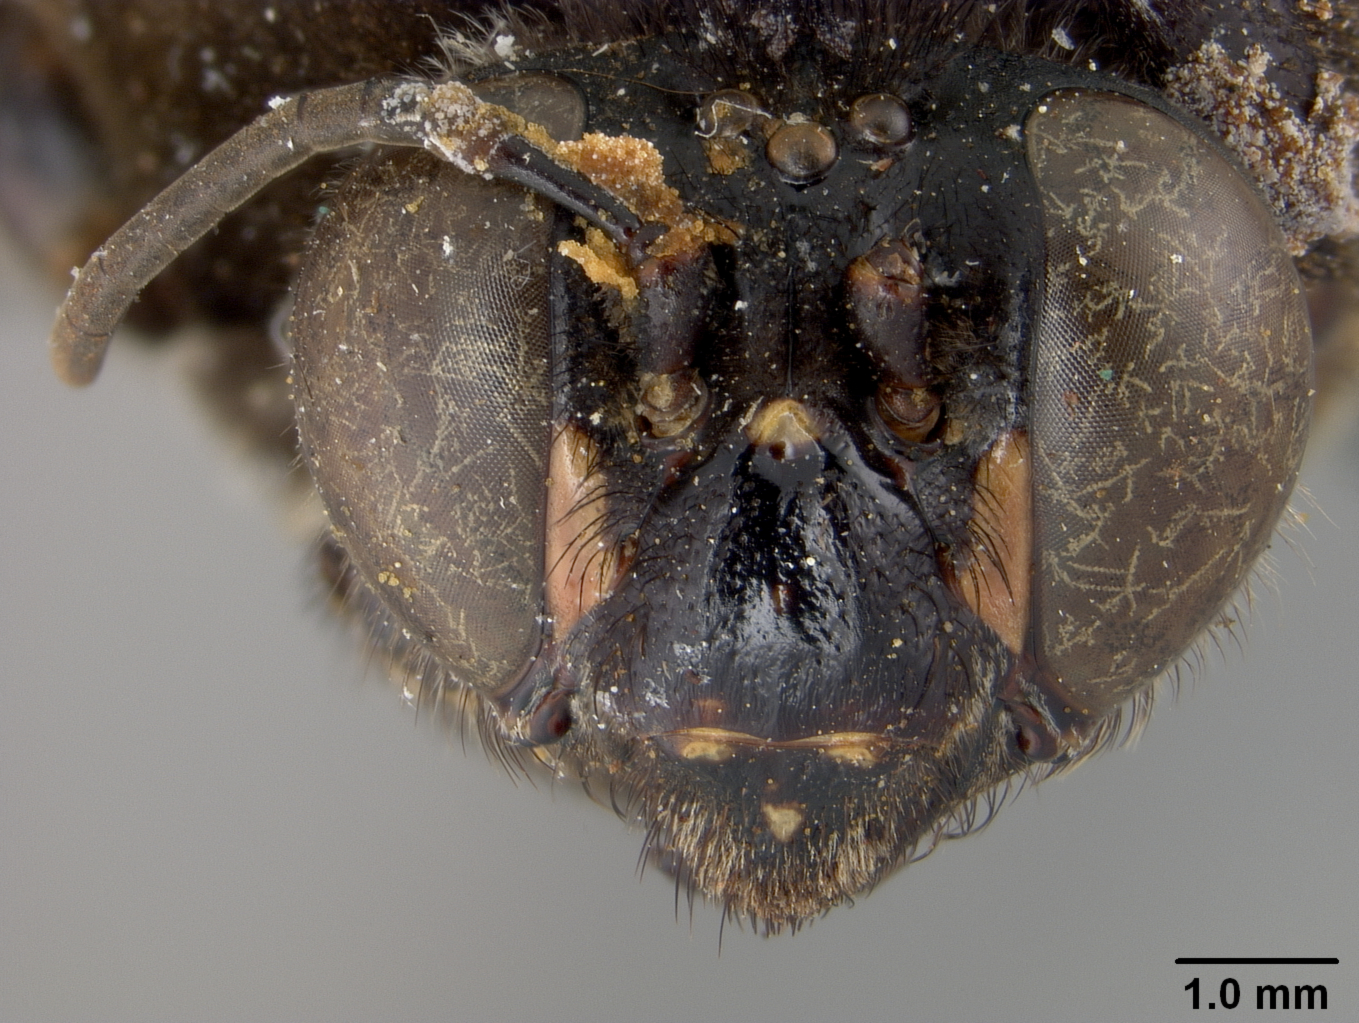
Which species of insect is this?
Epicharis conura
